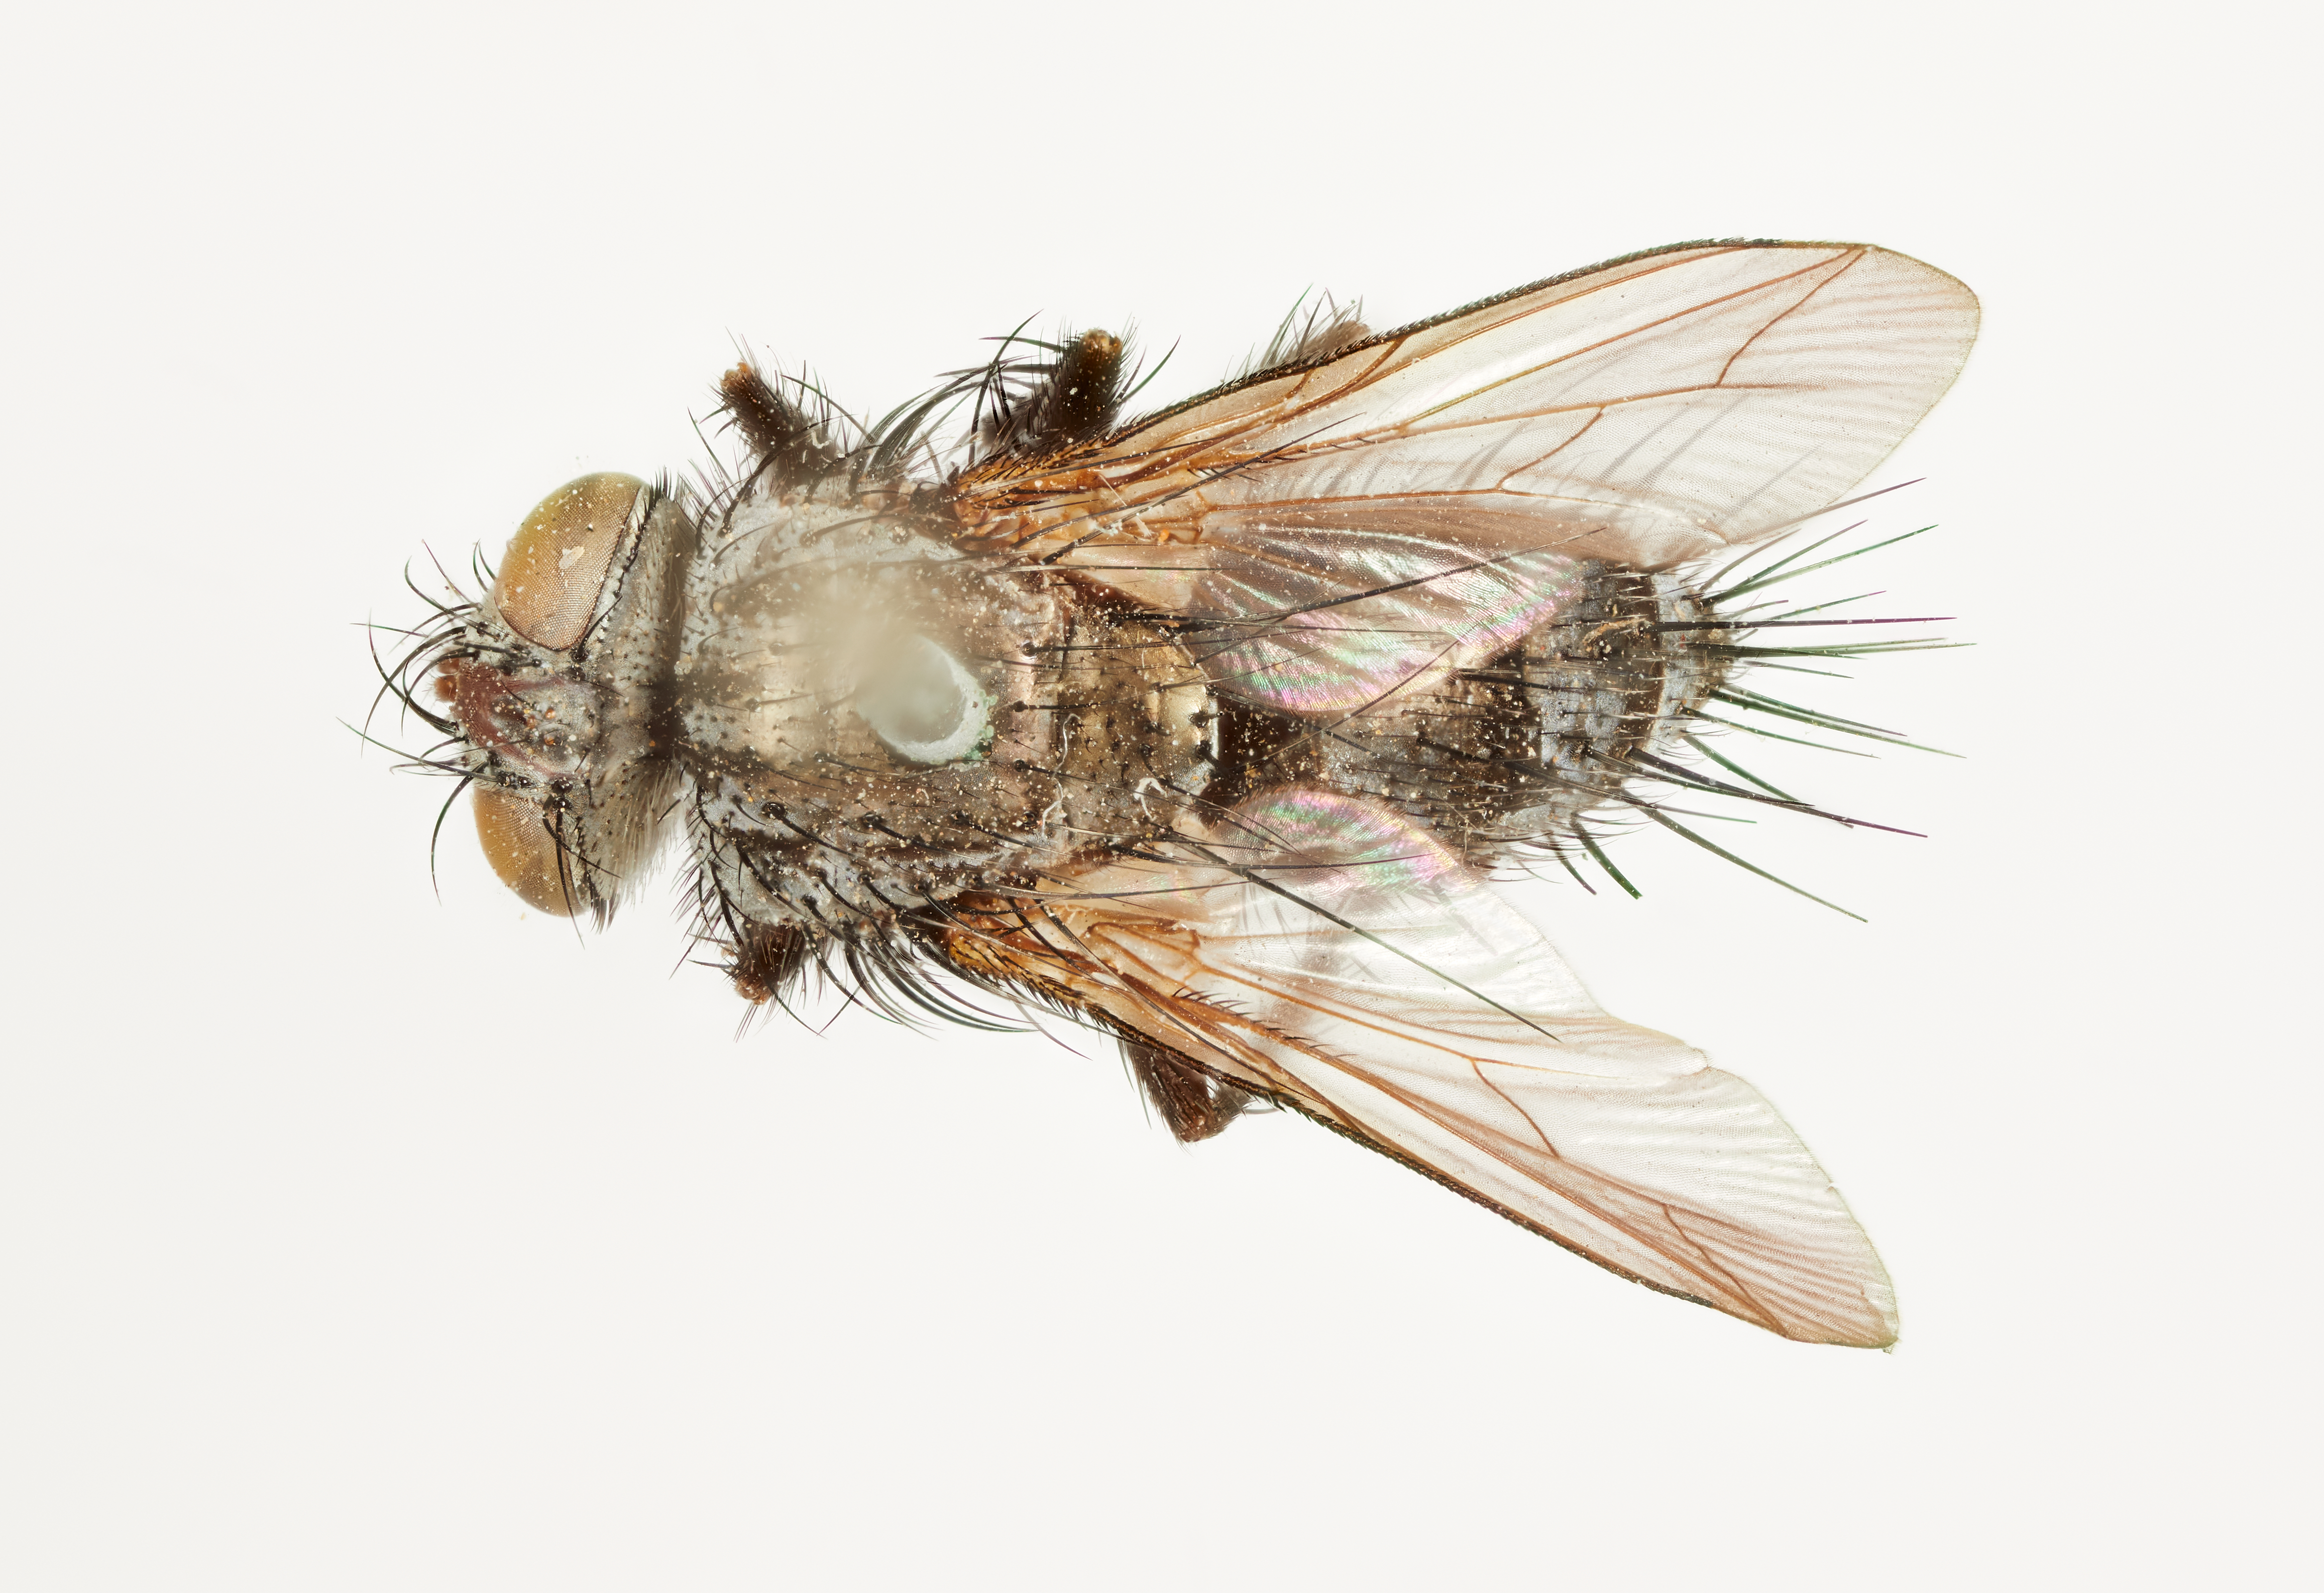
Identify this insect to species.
Cyrtophleba horrida
